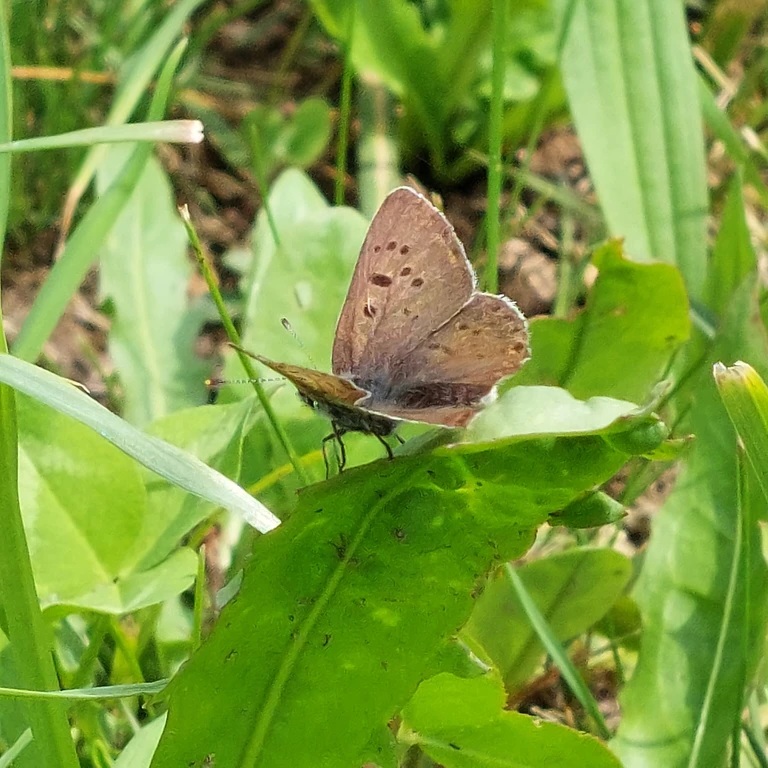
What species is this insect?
Lycaena tityrus (also Loweia tityrus)
